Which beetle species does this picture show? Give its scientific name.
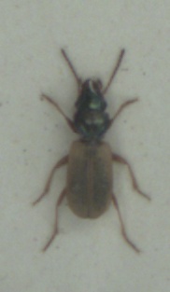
Bembidion laterale
